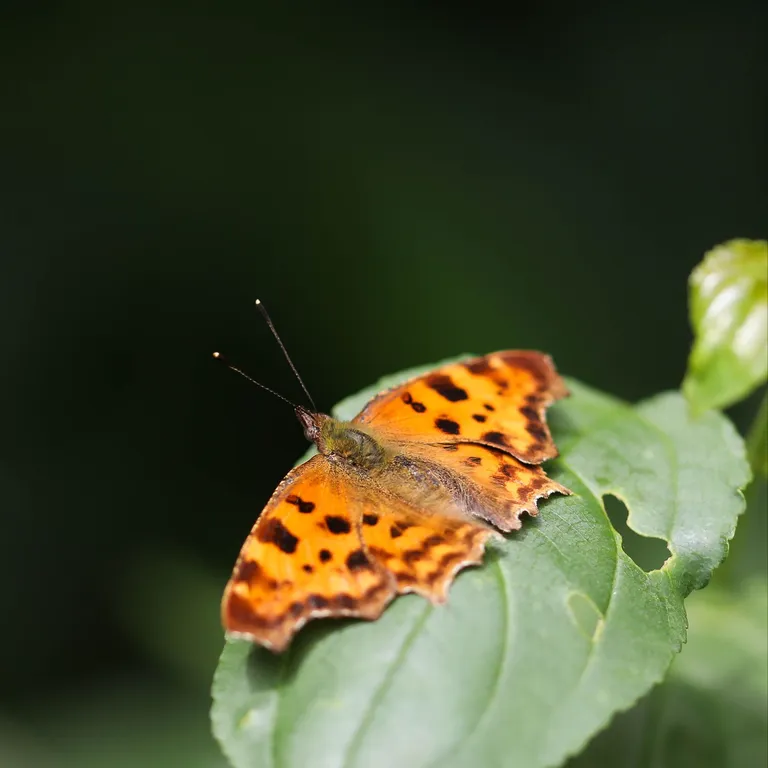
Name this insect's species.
Polygonia c-album
